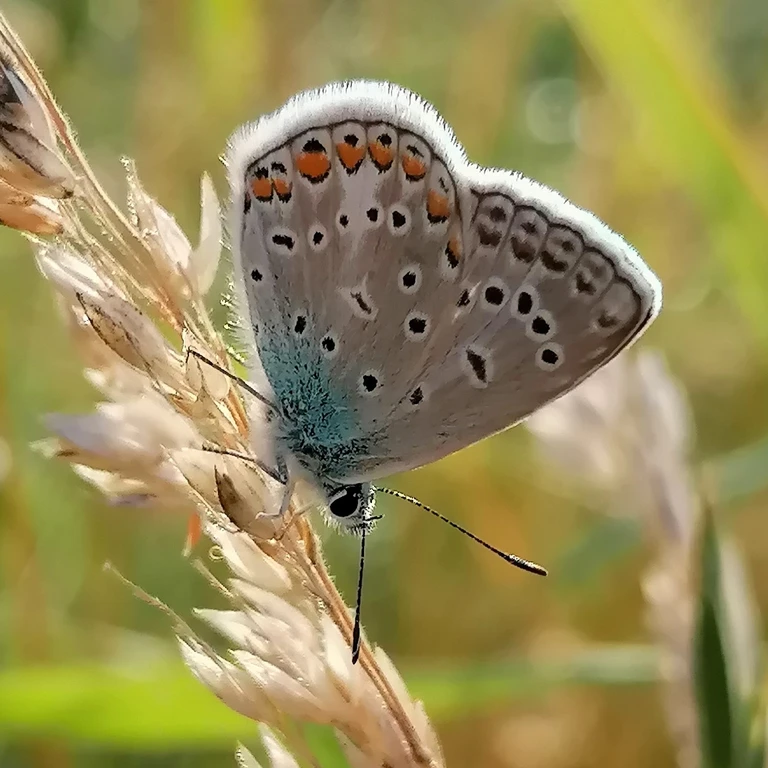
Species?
Polyommatus icarus
